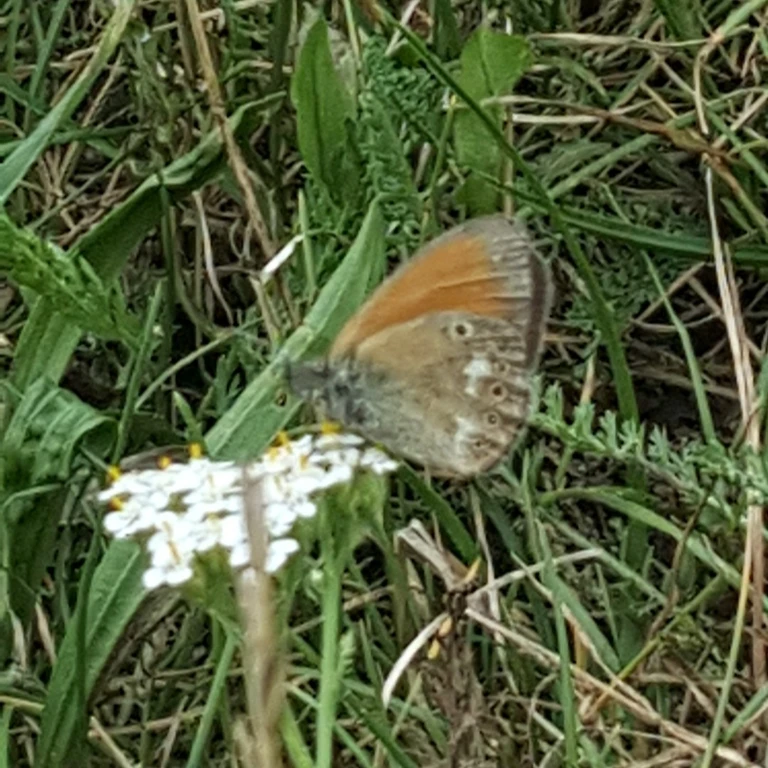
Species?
Coenonympha glycerion (also Coenonympha iphis)
